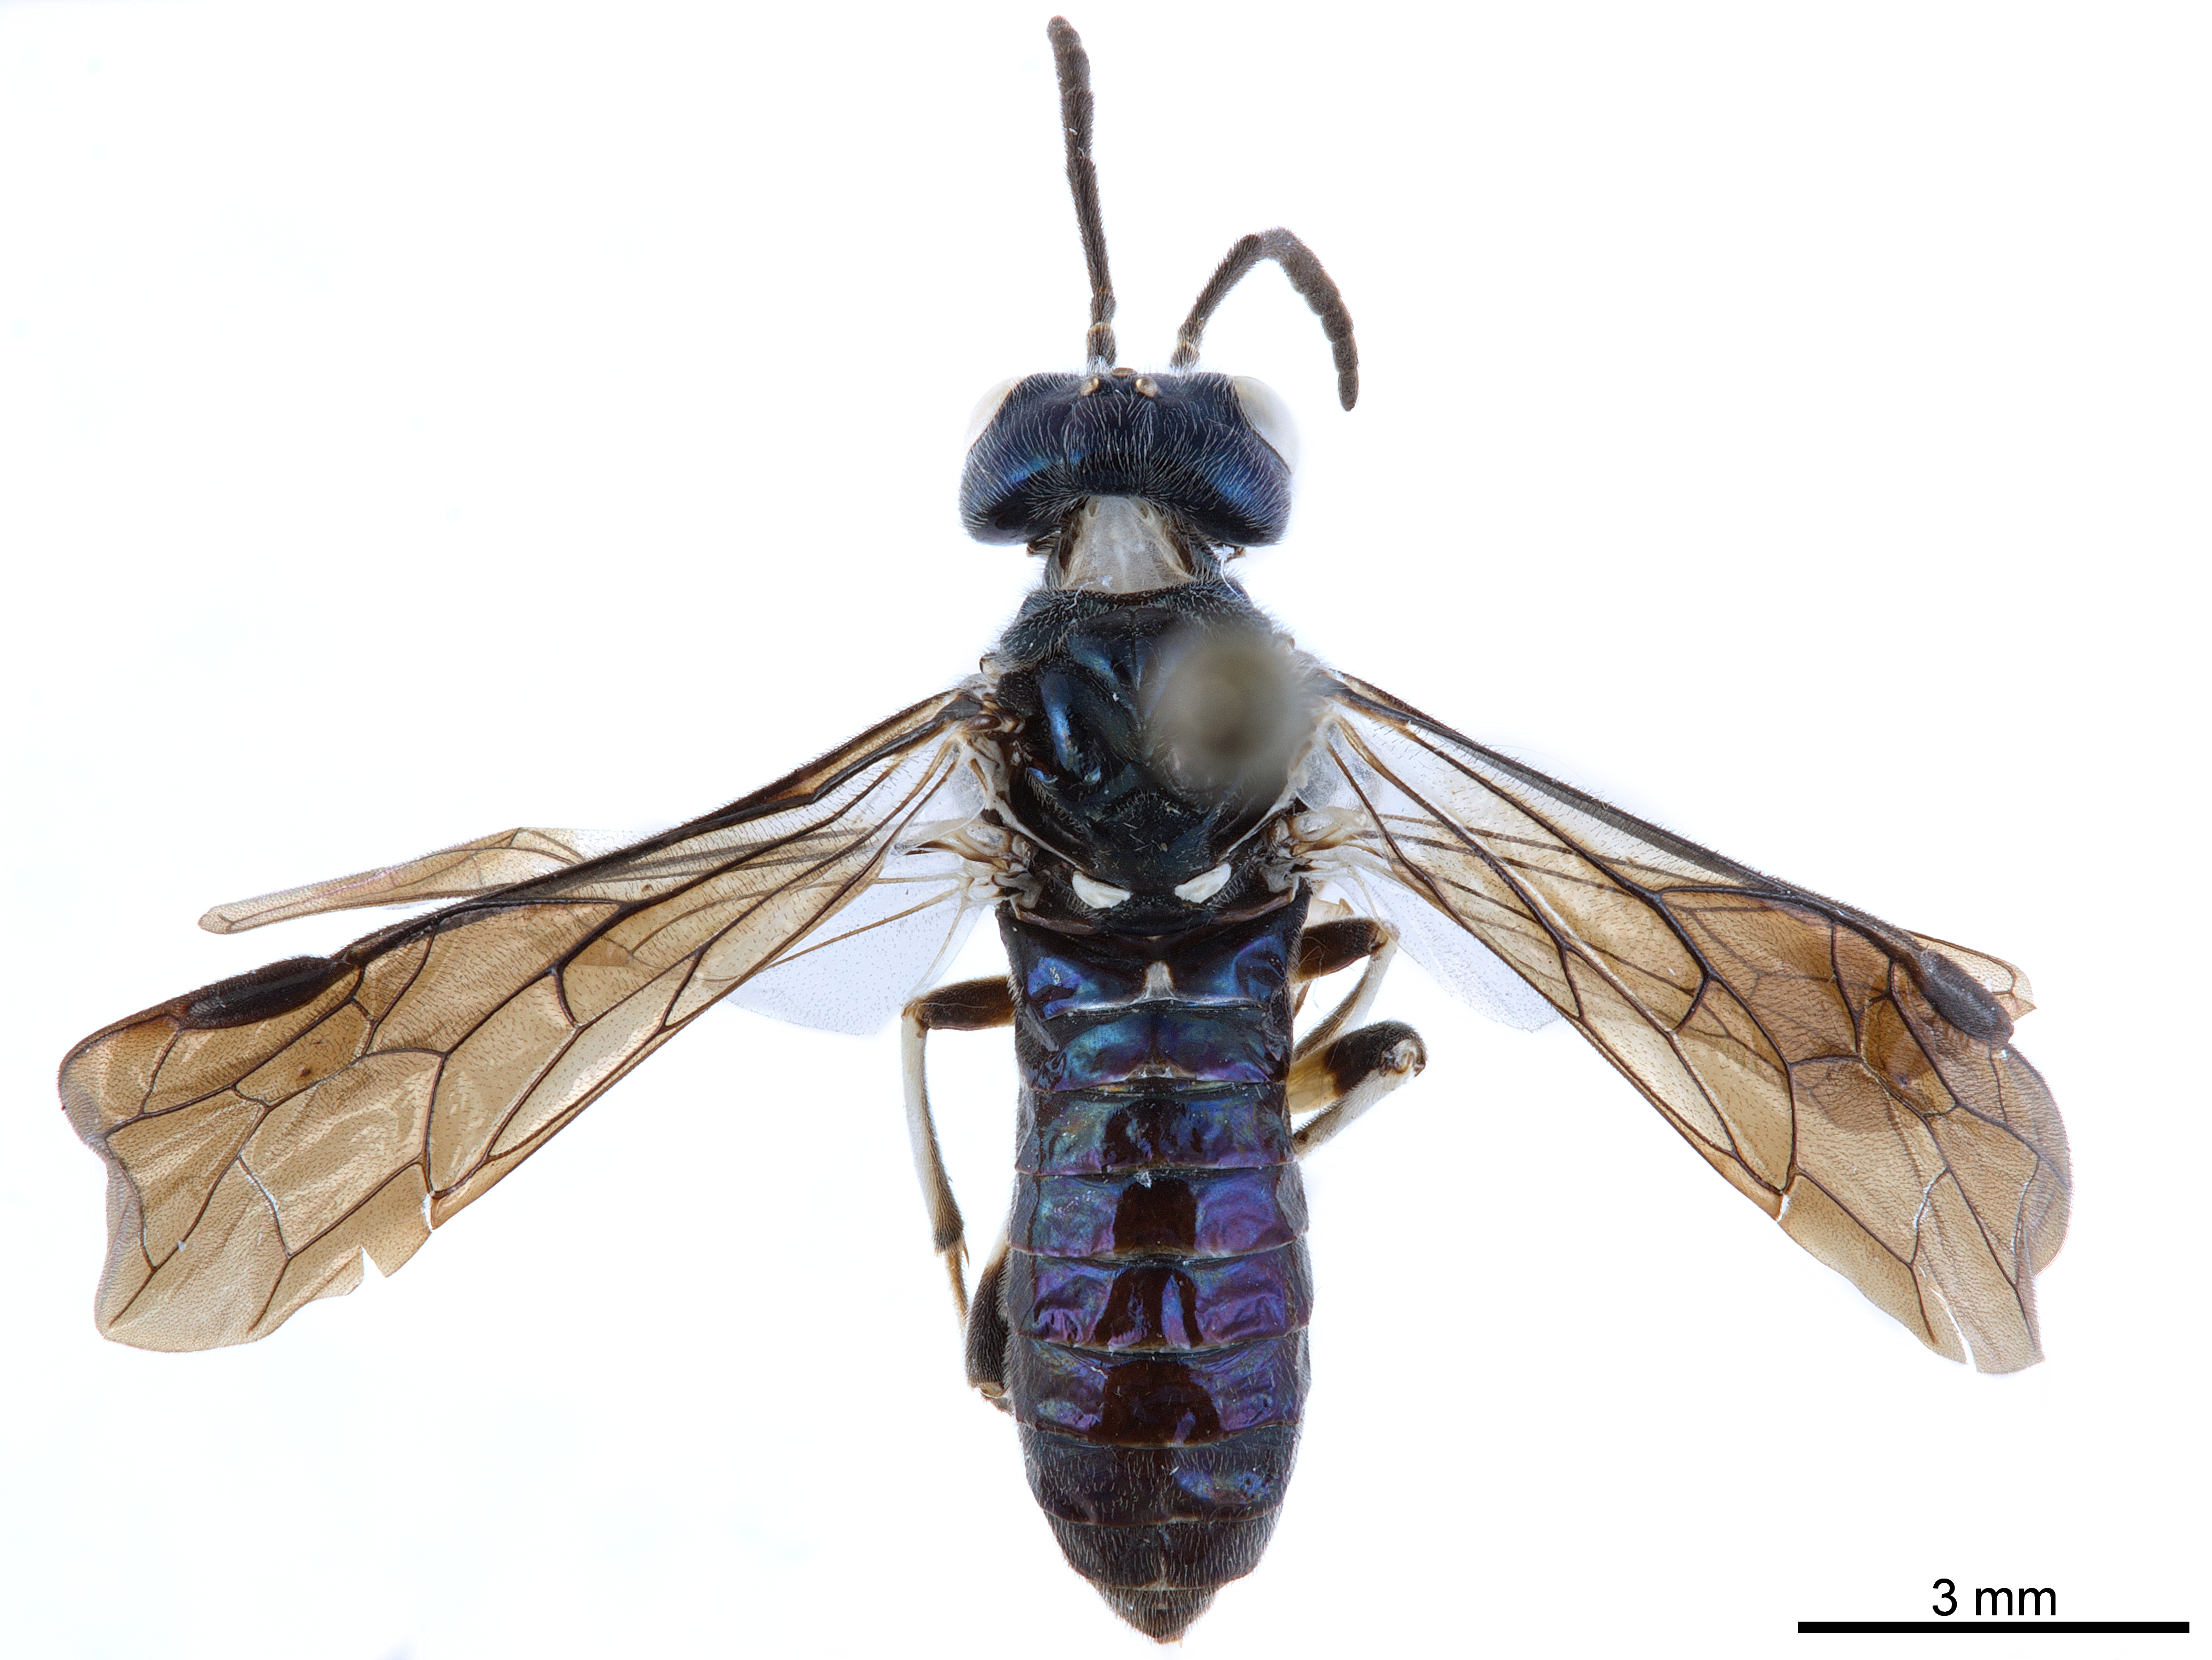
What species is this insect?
Allantidea bengalensis
